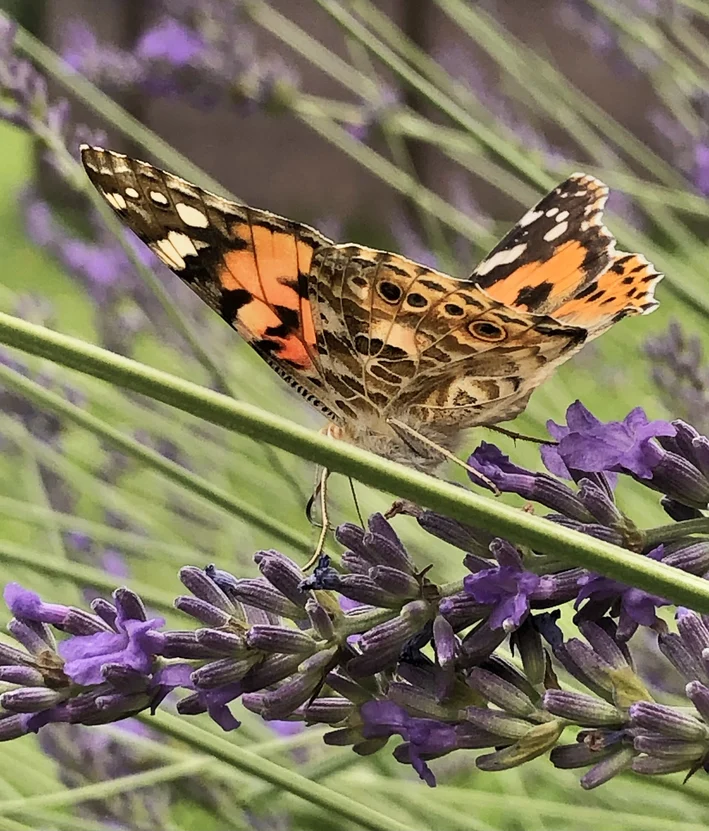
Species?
Vanessa cardui
